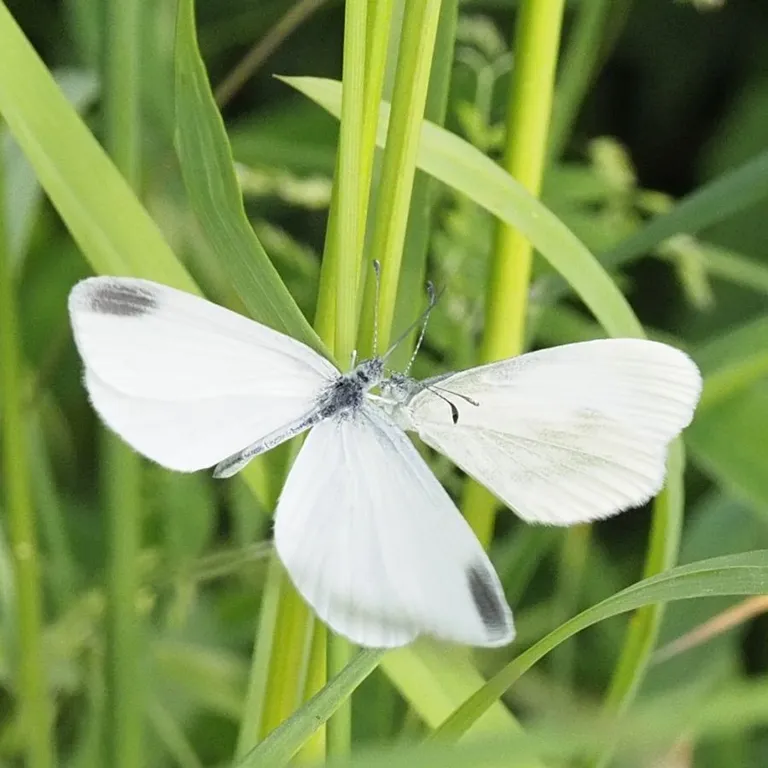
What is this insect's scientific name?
Leptidea sinapis/juvernica
